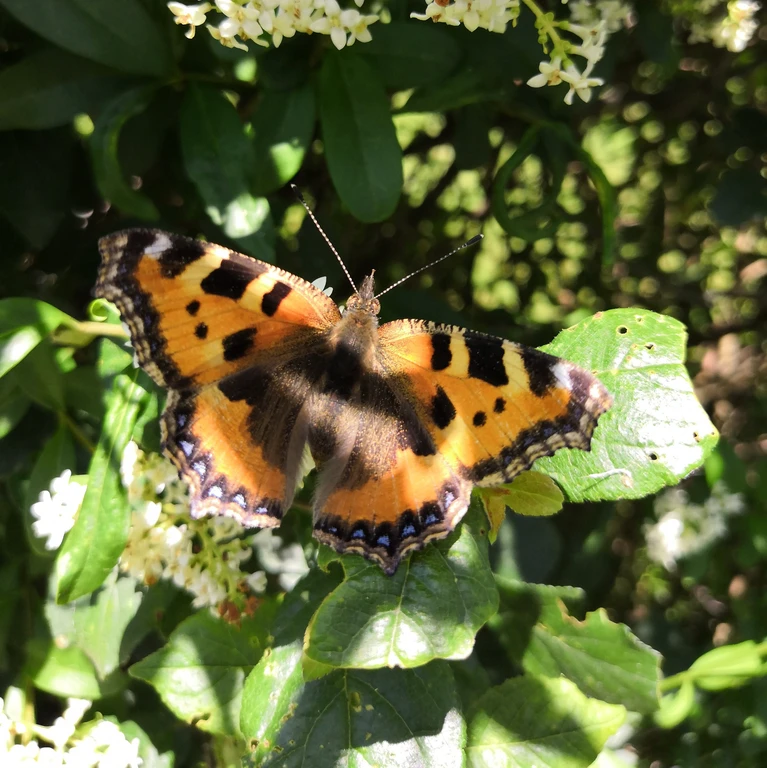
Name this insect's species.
Aglais urticae
